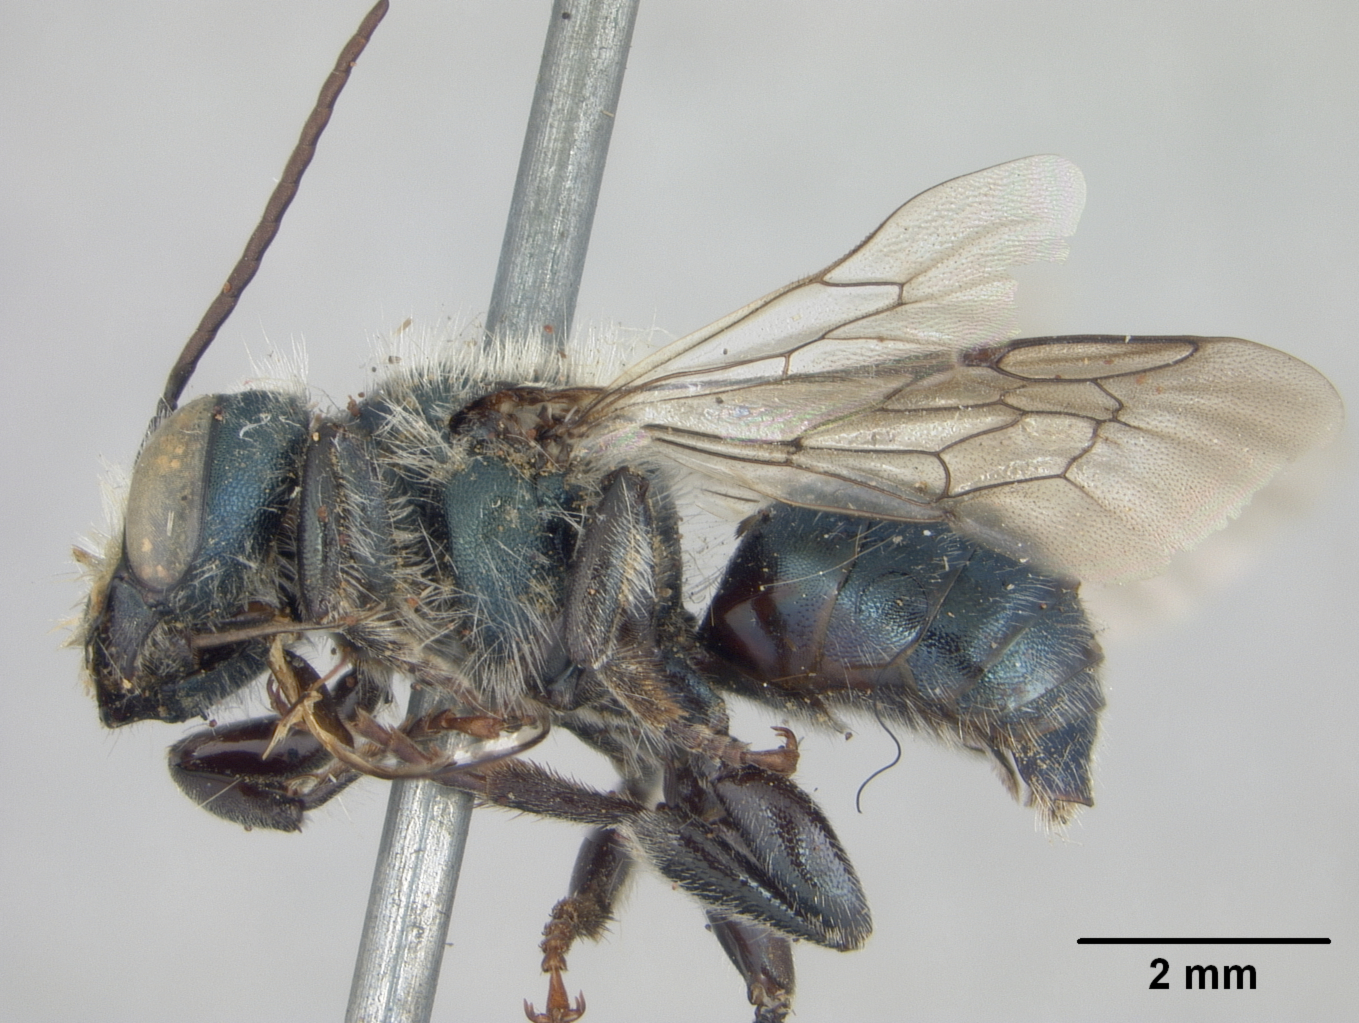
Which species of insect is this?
Osmia chlorops
